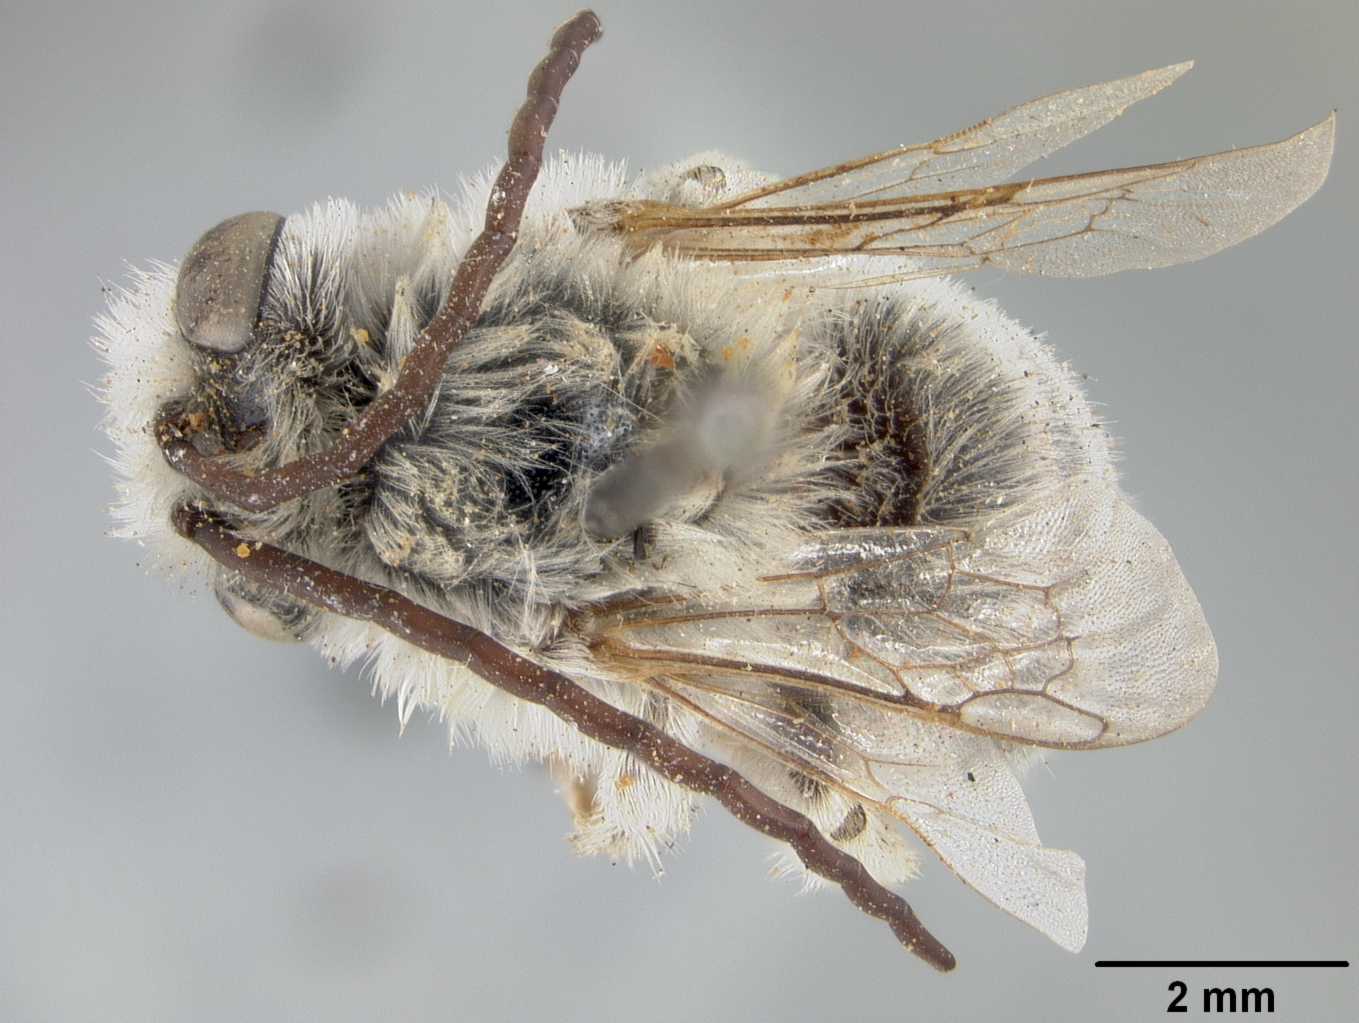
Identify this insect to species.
Xenoglossodes helianthorum
